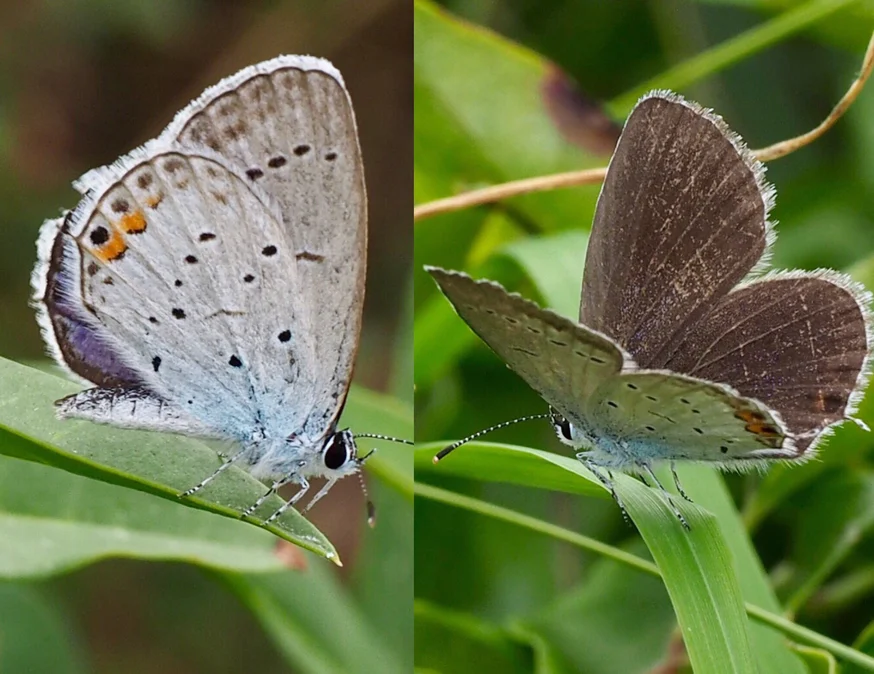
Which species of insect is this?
Cupido argiades (also Elkalyce argiades)
